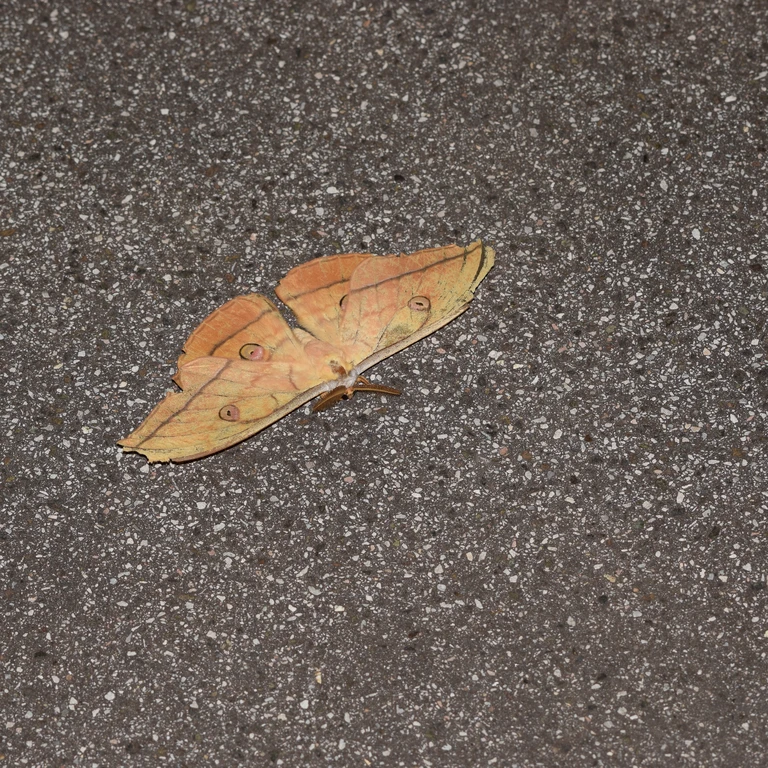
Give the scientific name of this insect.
Antheraea yamamai
